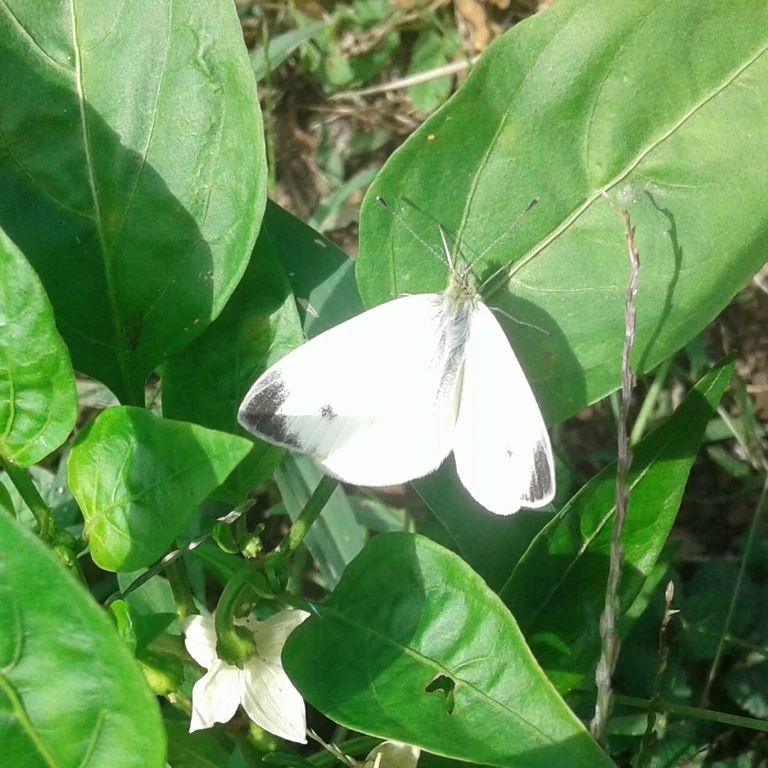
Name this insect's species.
Pieris rapae
